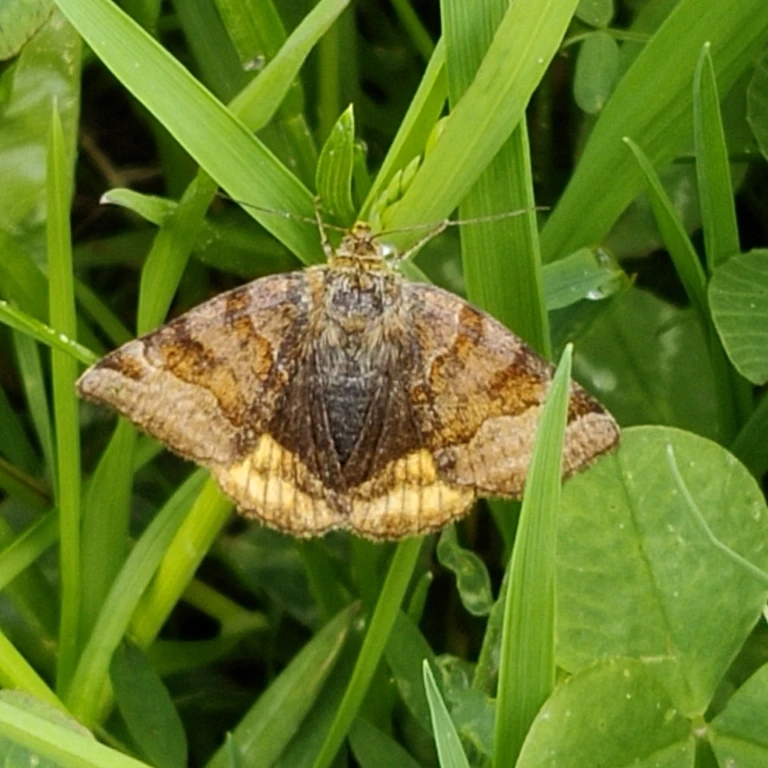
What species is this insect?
Euclidia glyphica
